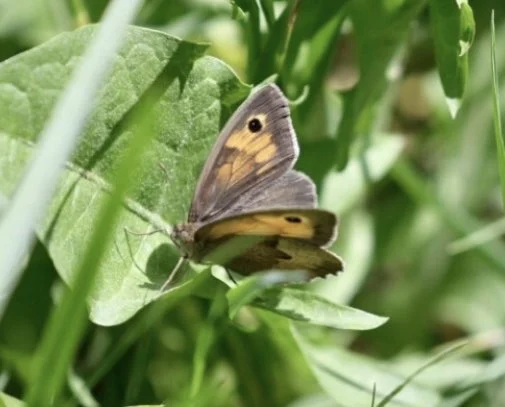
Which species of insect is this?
Maniola jurtina
